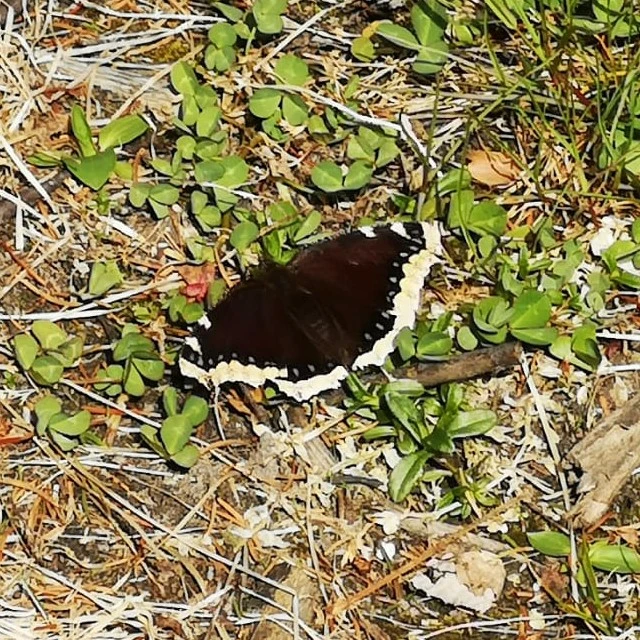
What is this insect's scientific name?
Nymphalis antiopa
